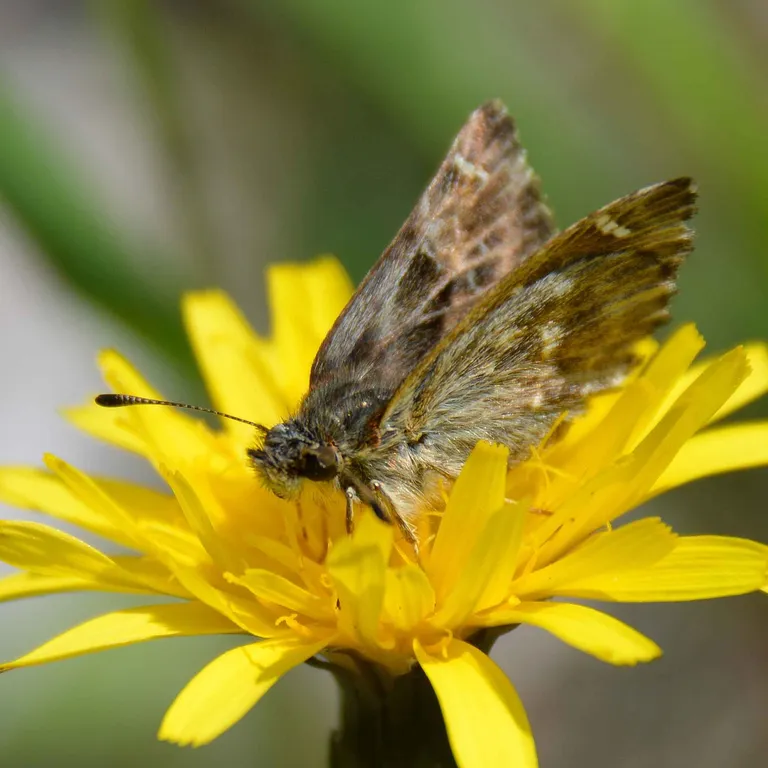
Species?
Carcharodus alceae
